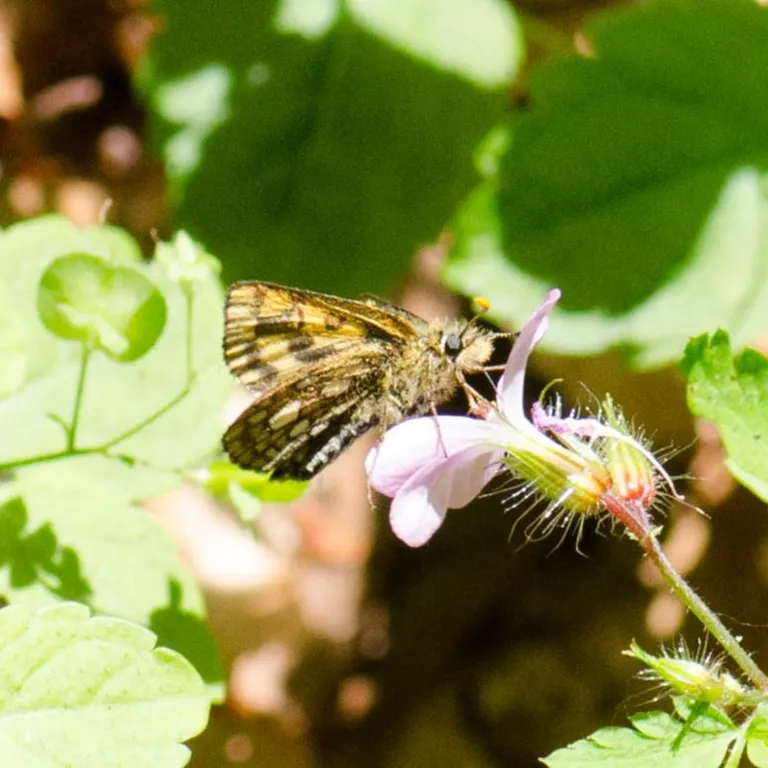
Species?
Carterocephalus palaemon
